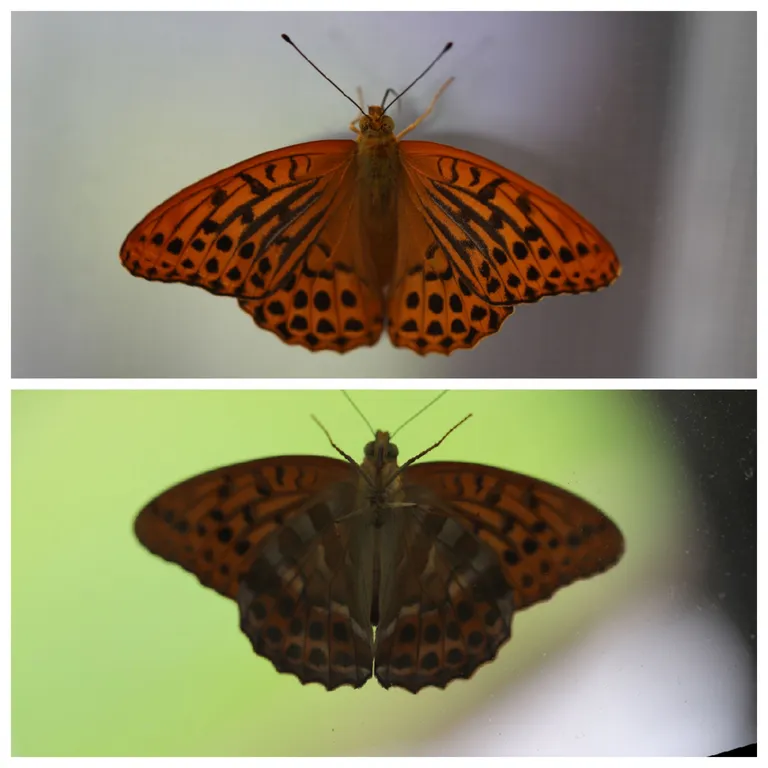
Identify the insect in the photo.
Argynnis paphia
